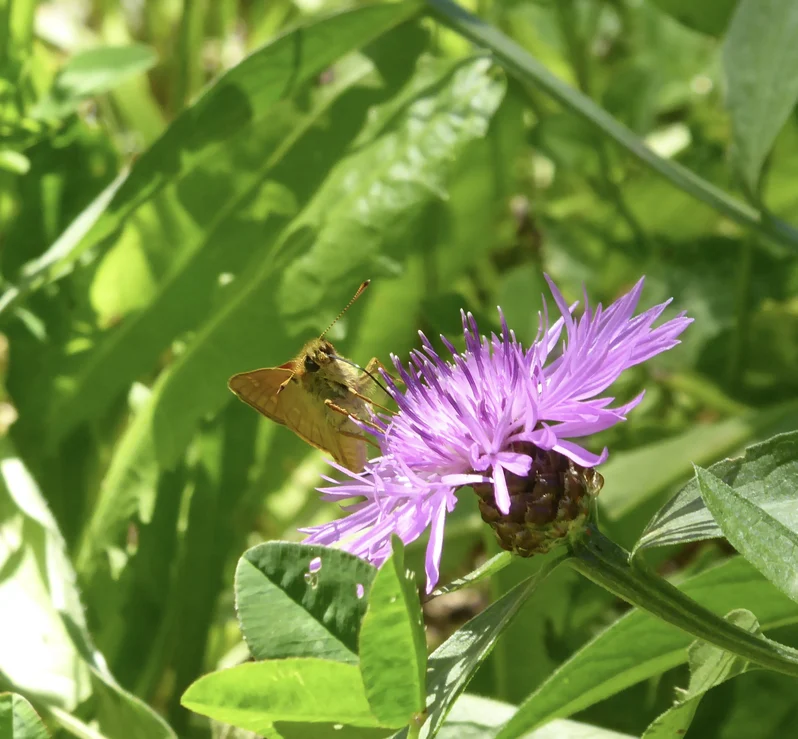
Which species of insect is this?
Ochlodes sylvanus (also Ochlodes venata)
